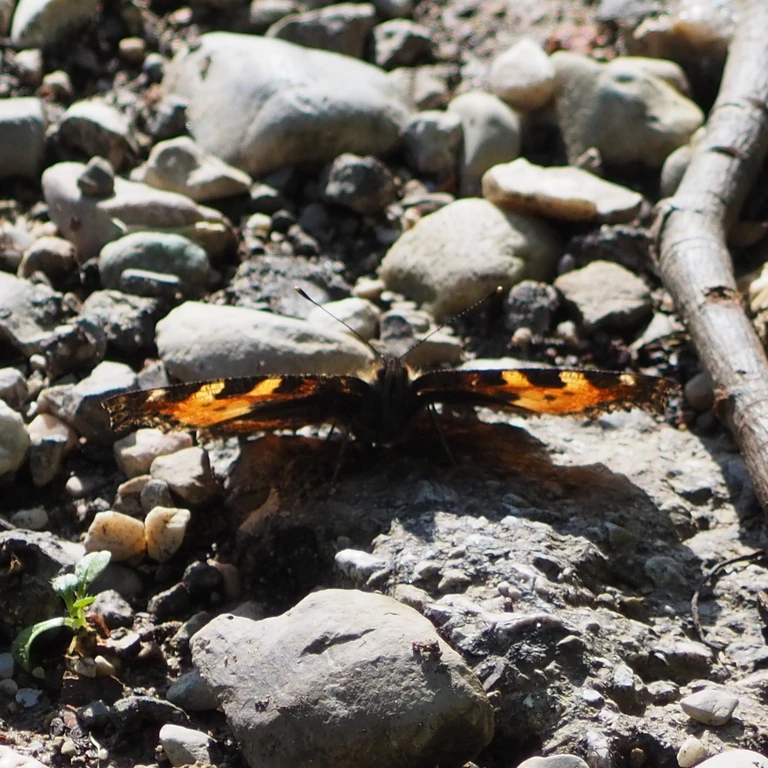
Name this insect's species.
Aglais urticae
